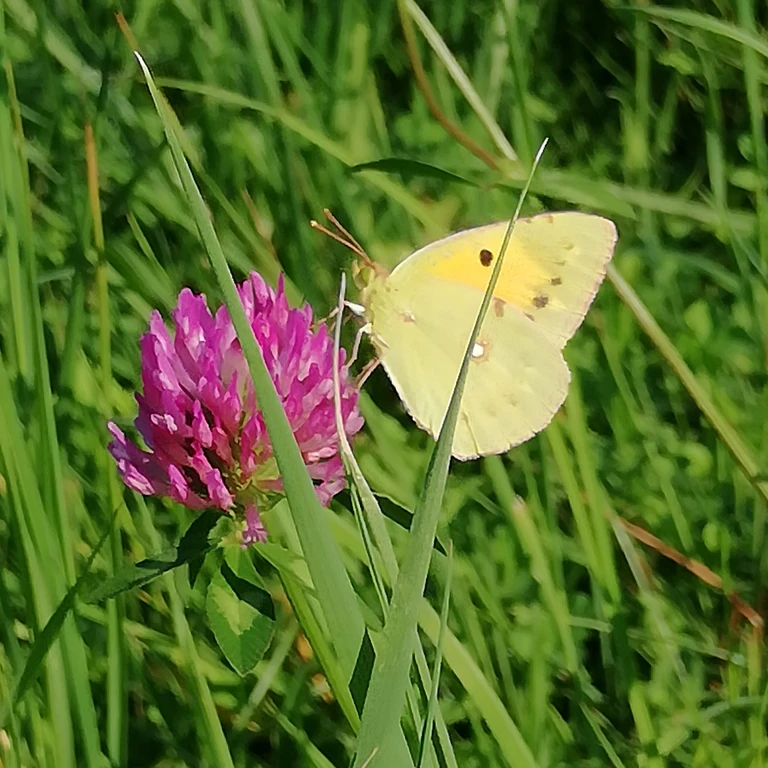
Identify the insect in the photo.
Colias croceus
